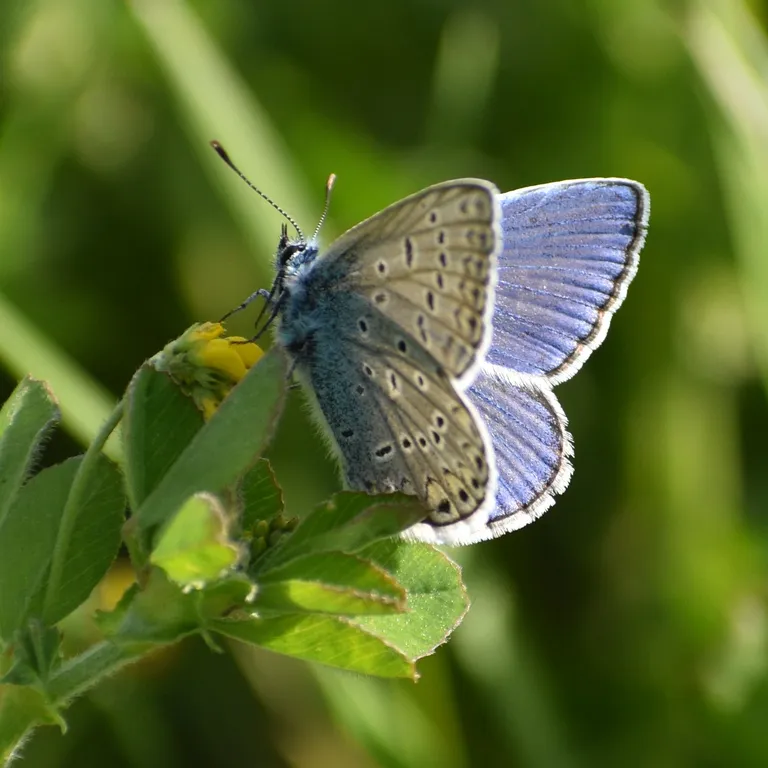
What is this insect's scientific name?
Polyommatus icarus
